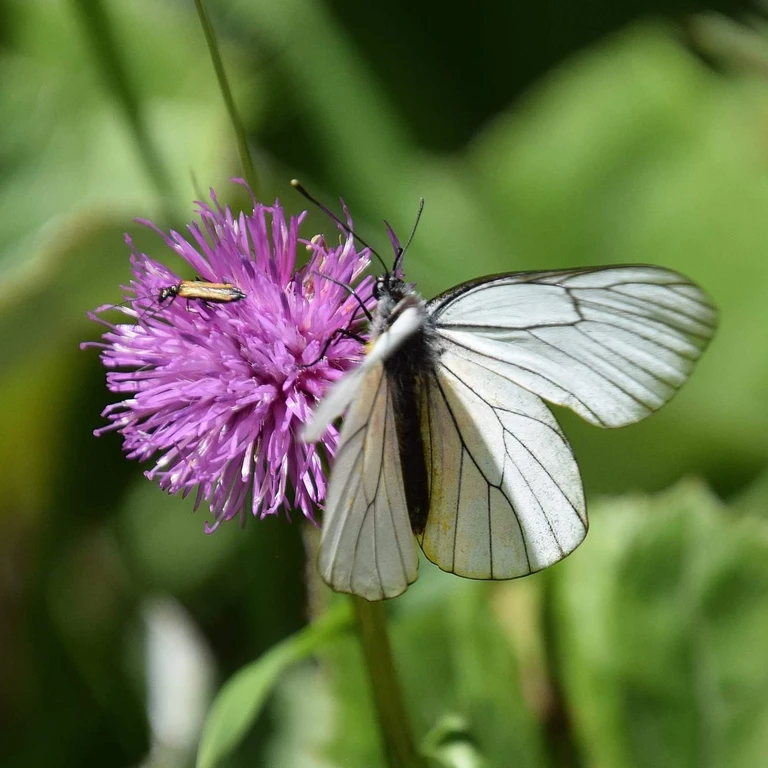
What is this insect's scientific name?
Aporia crataegi
